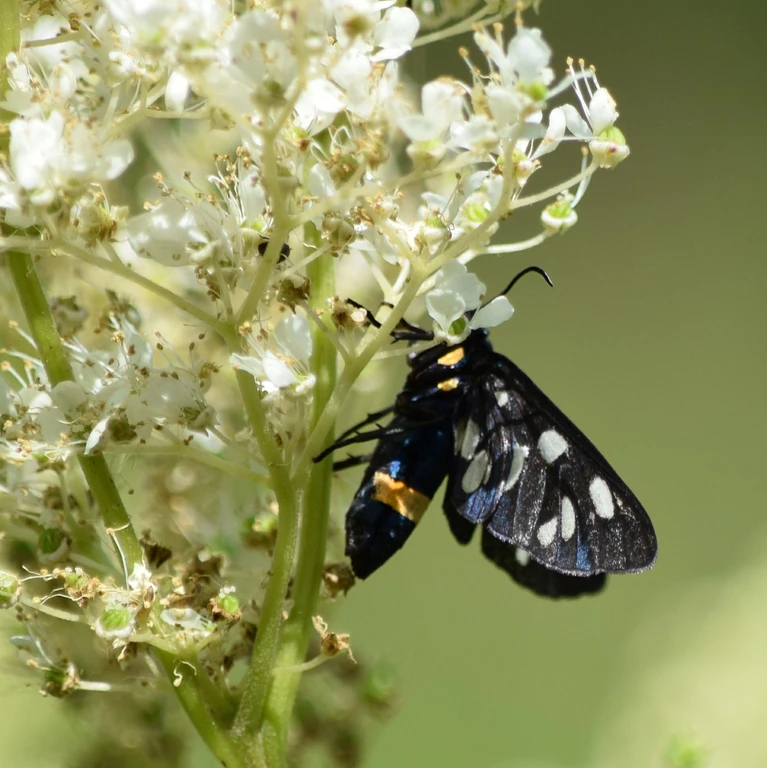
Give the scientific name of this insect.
Amata phegea
